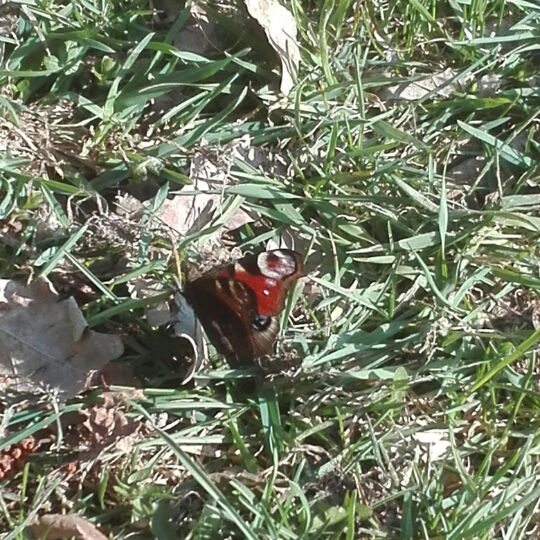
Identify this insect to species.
Aglais io
